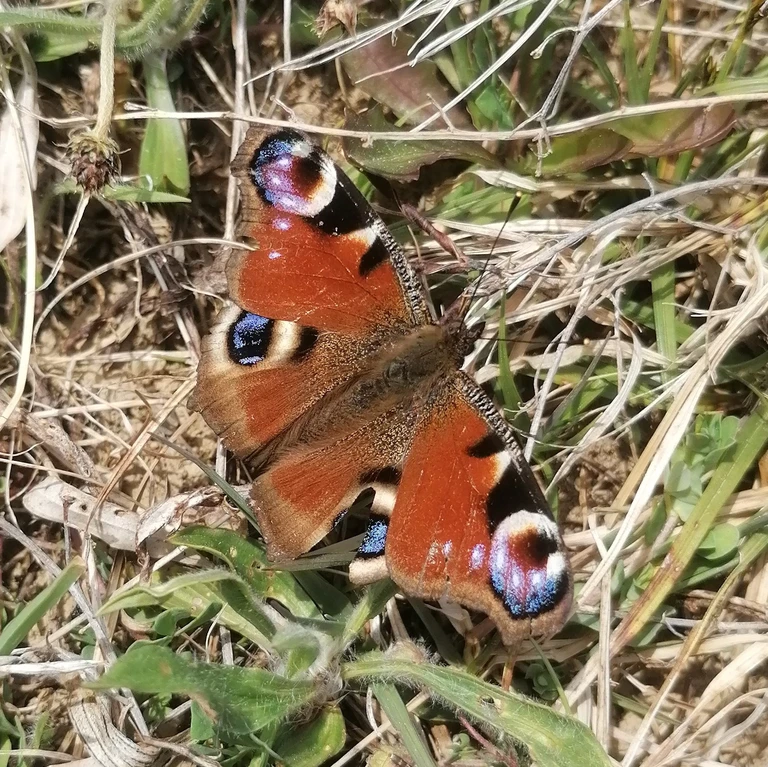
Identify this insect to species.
Aglais io
